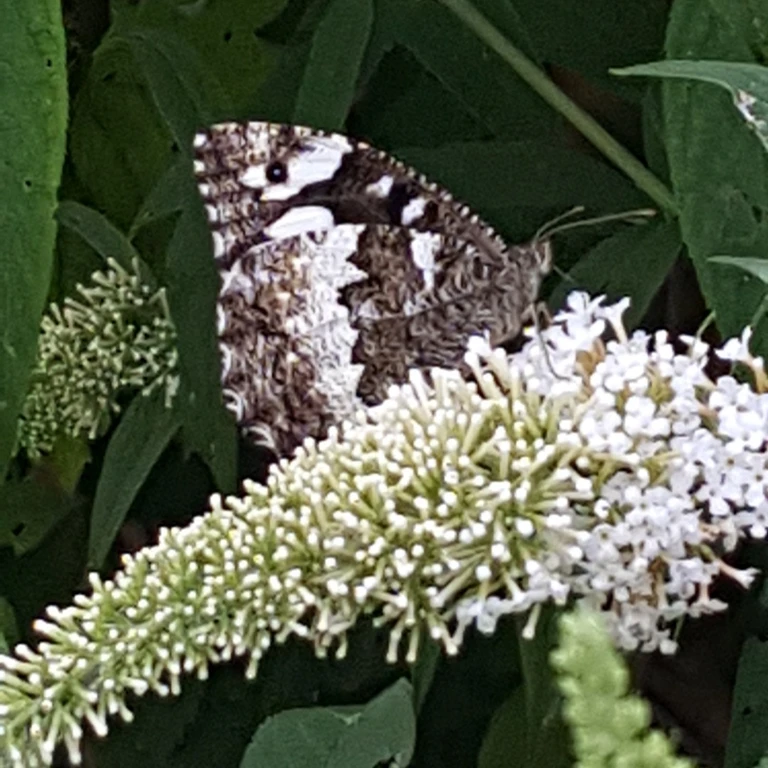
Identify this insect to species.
Brintesia circe
